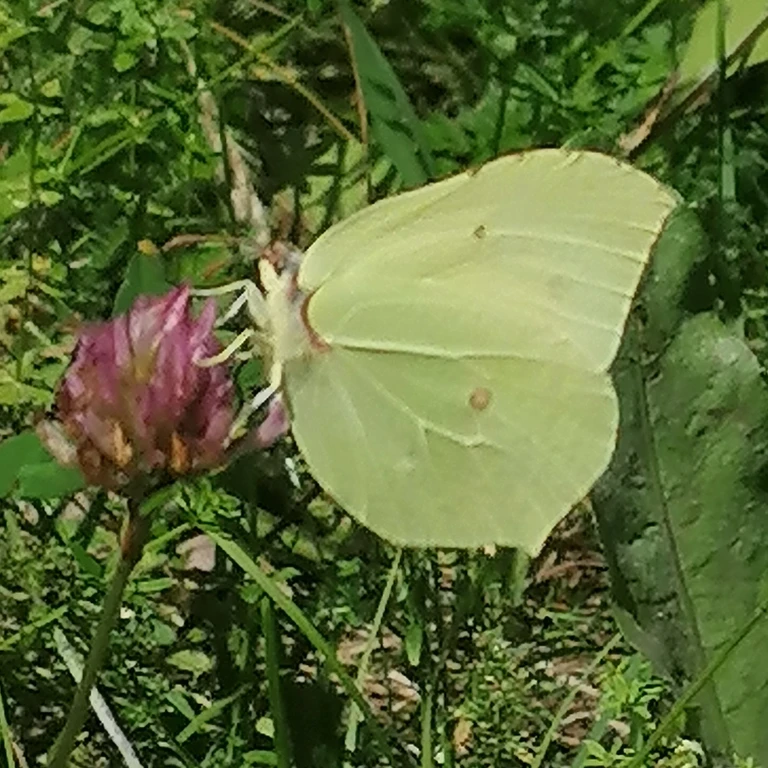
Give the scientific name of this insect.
Gonepteryx rhamni
